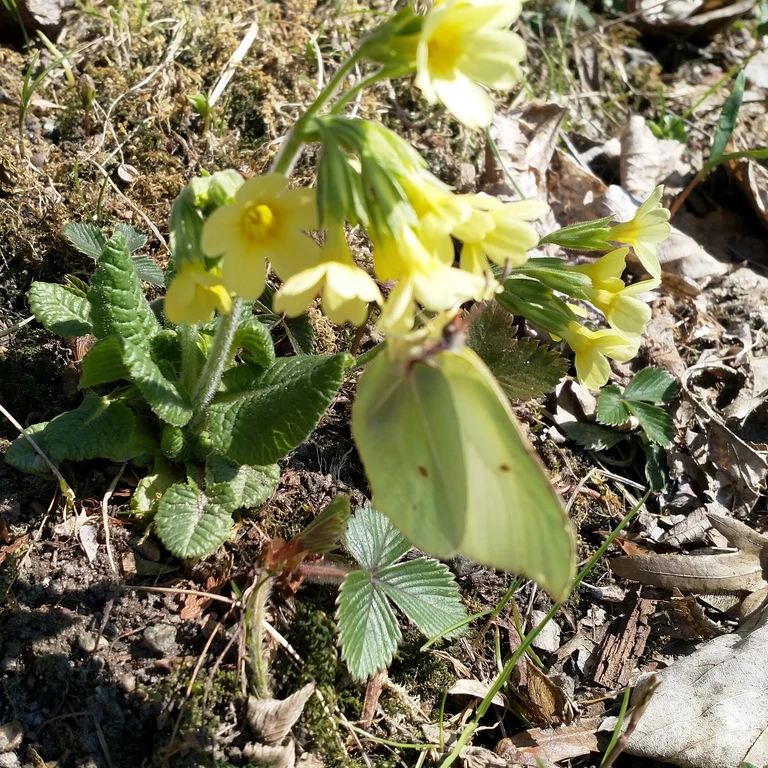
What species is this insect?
Gonepteryx rhamni
